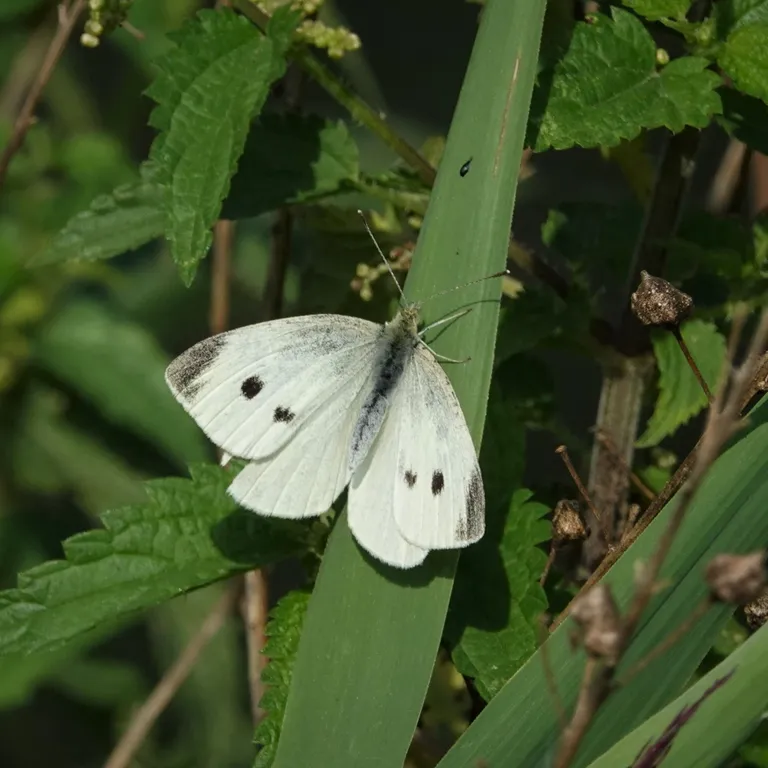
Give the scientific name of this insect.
Pieris rapae
